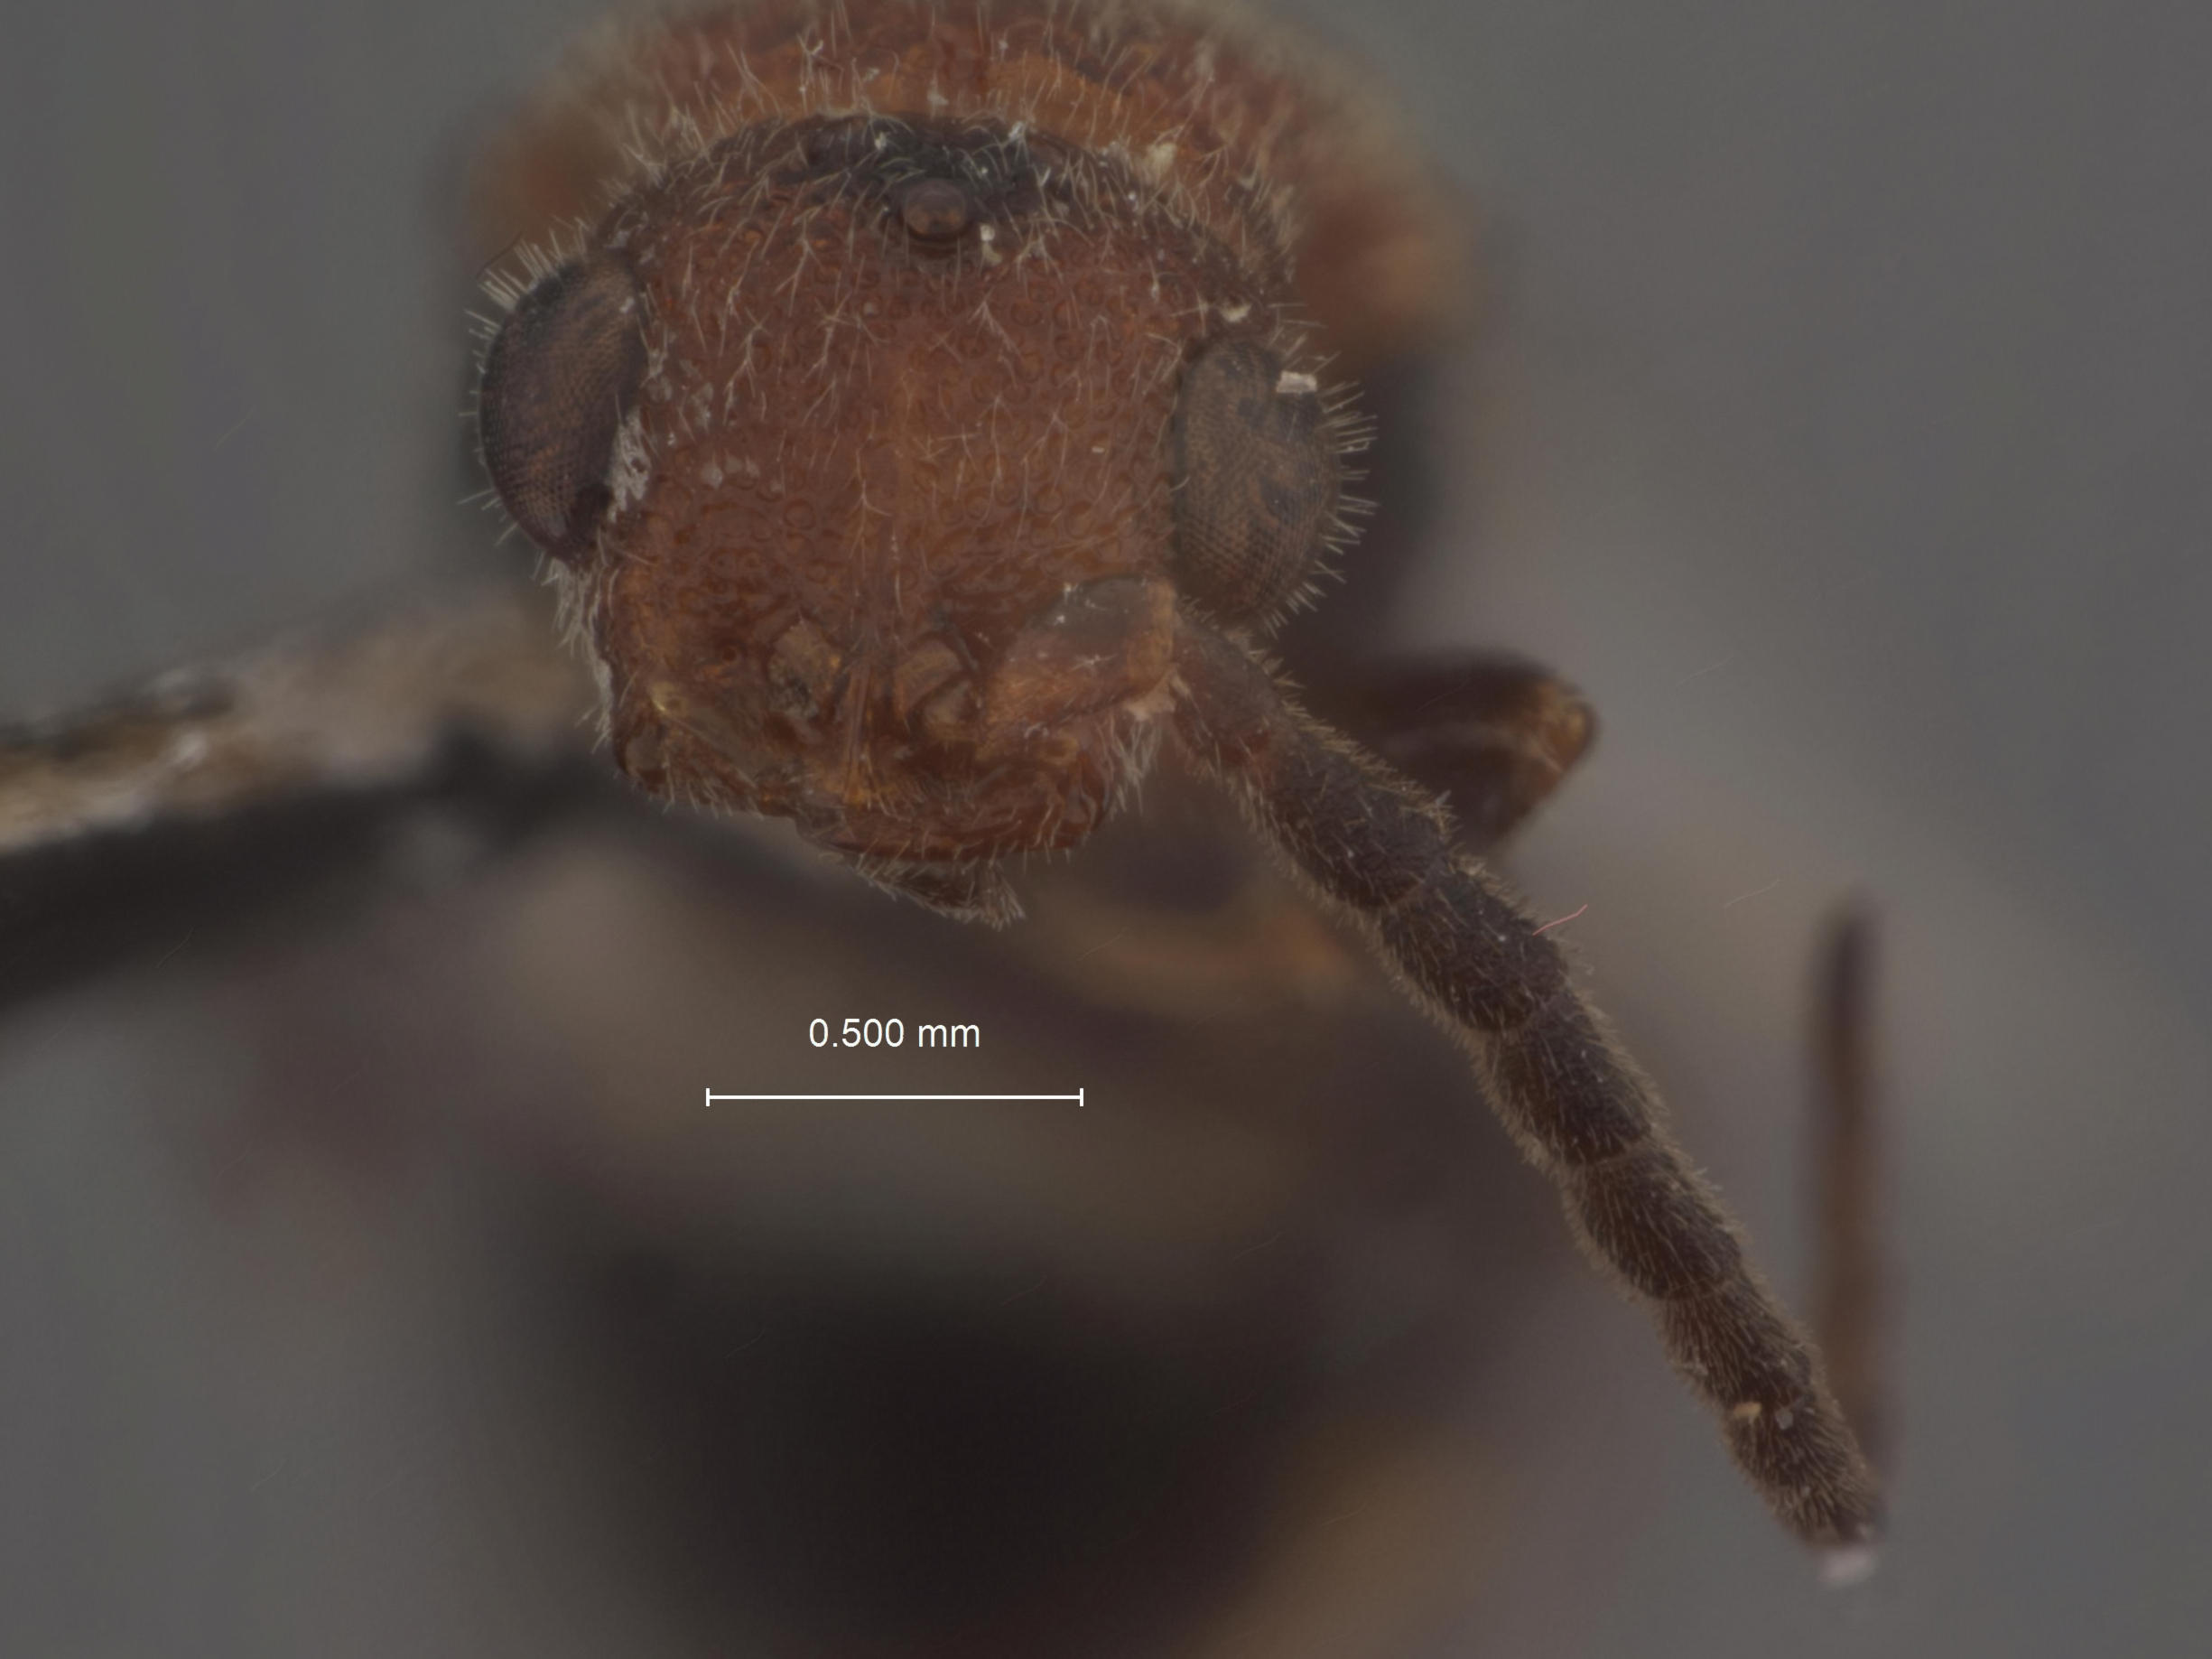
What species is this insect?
Mesitius krombeini
